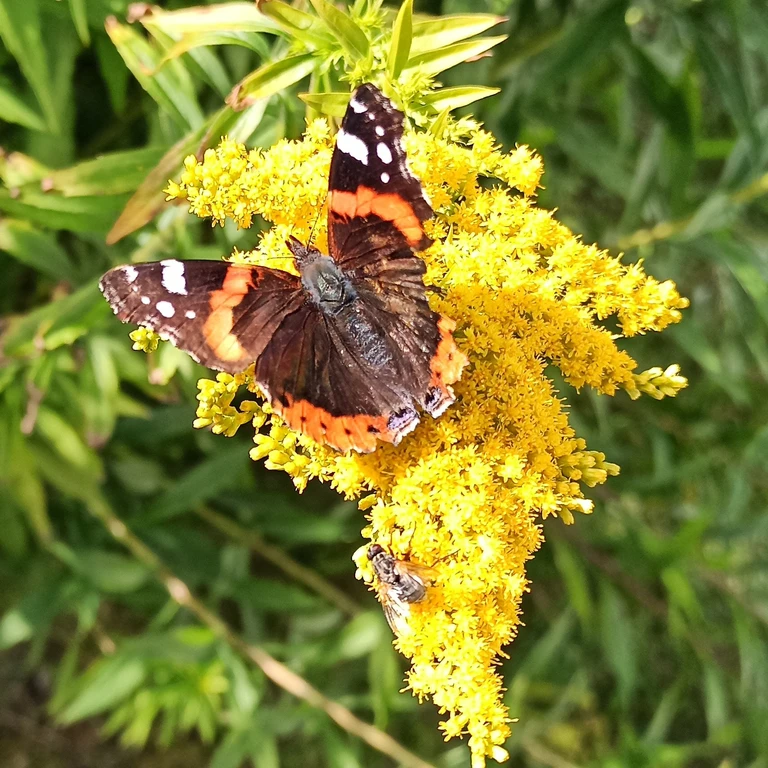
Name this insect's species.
Vanessa atalanta
